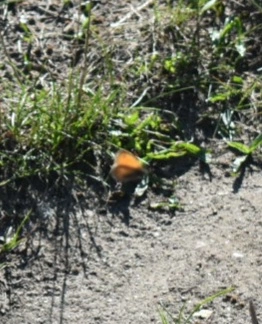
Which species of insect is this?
Coenonympha pamphilus
